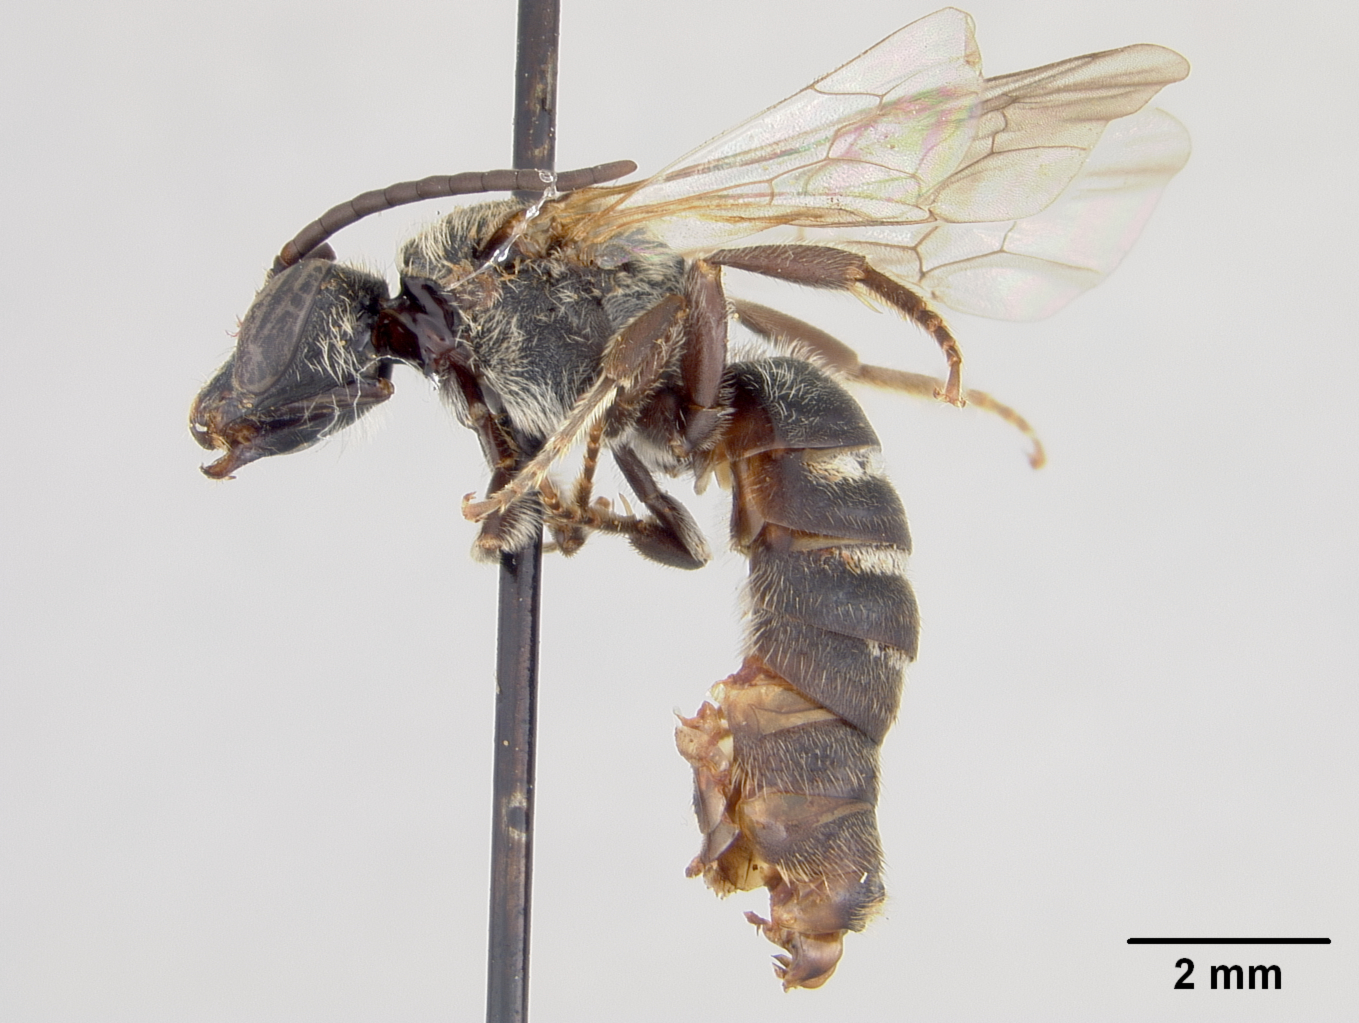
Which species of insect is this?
Halictus wittenbourgi
